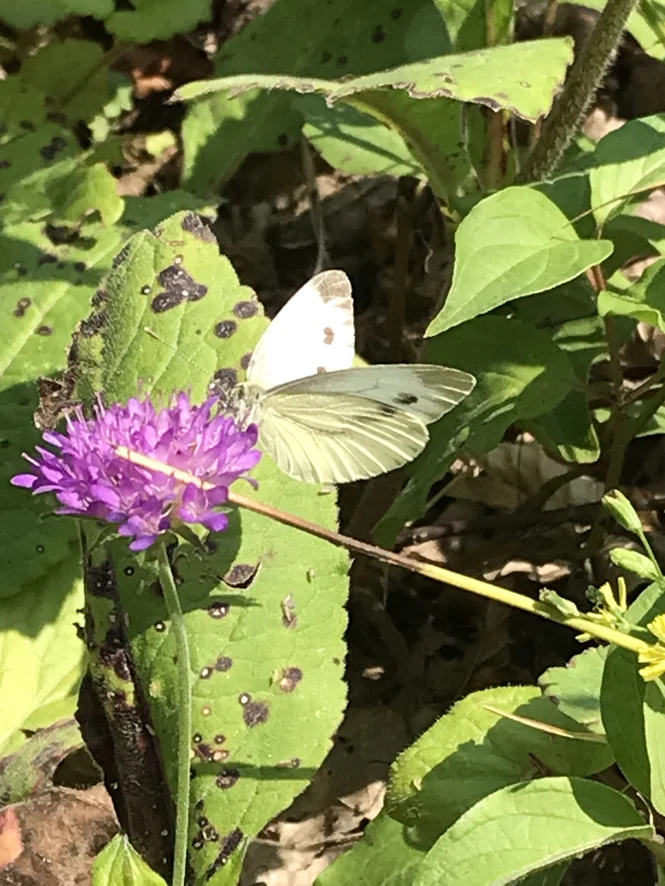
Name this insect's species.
Pieris napi
